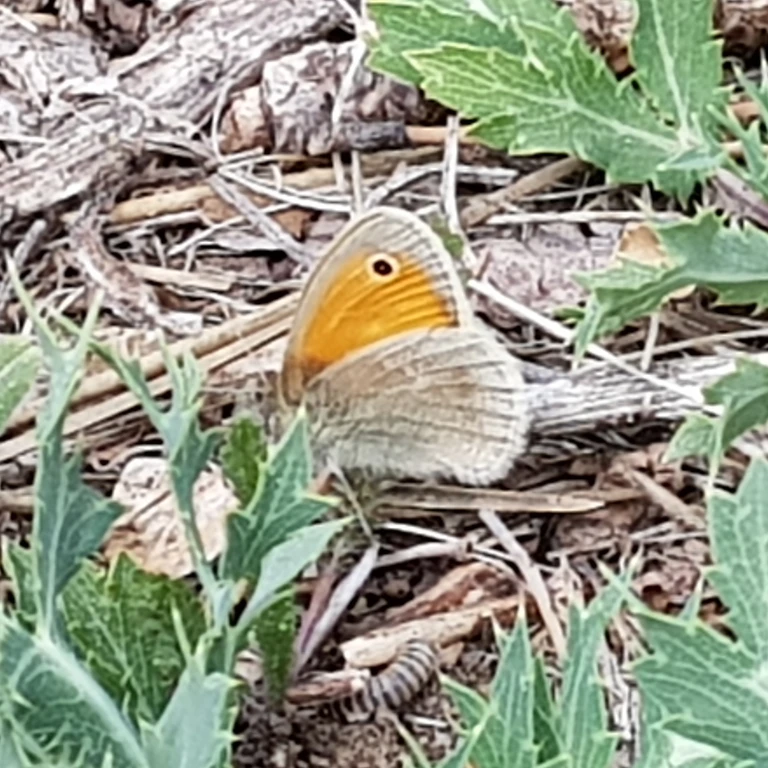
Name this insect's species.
Coenonympha pamphilus
